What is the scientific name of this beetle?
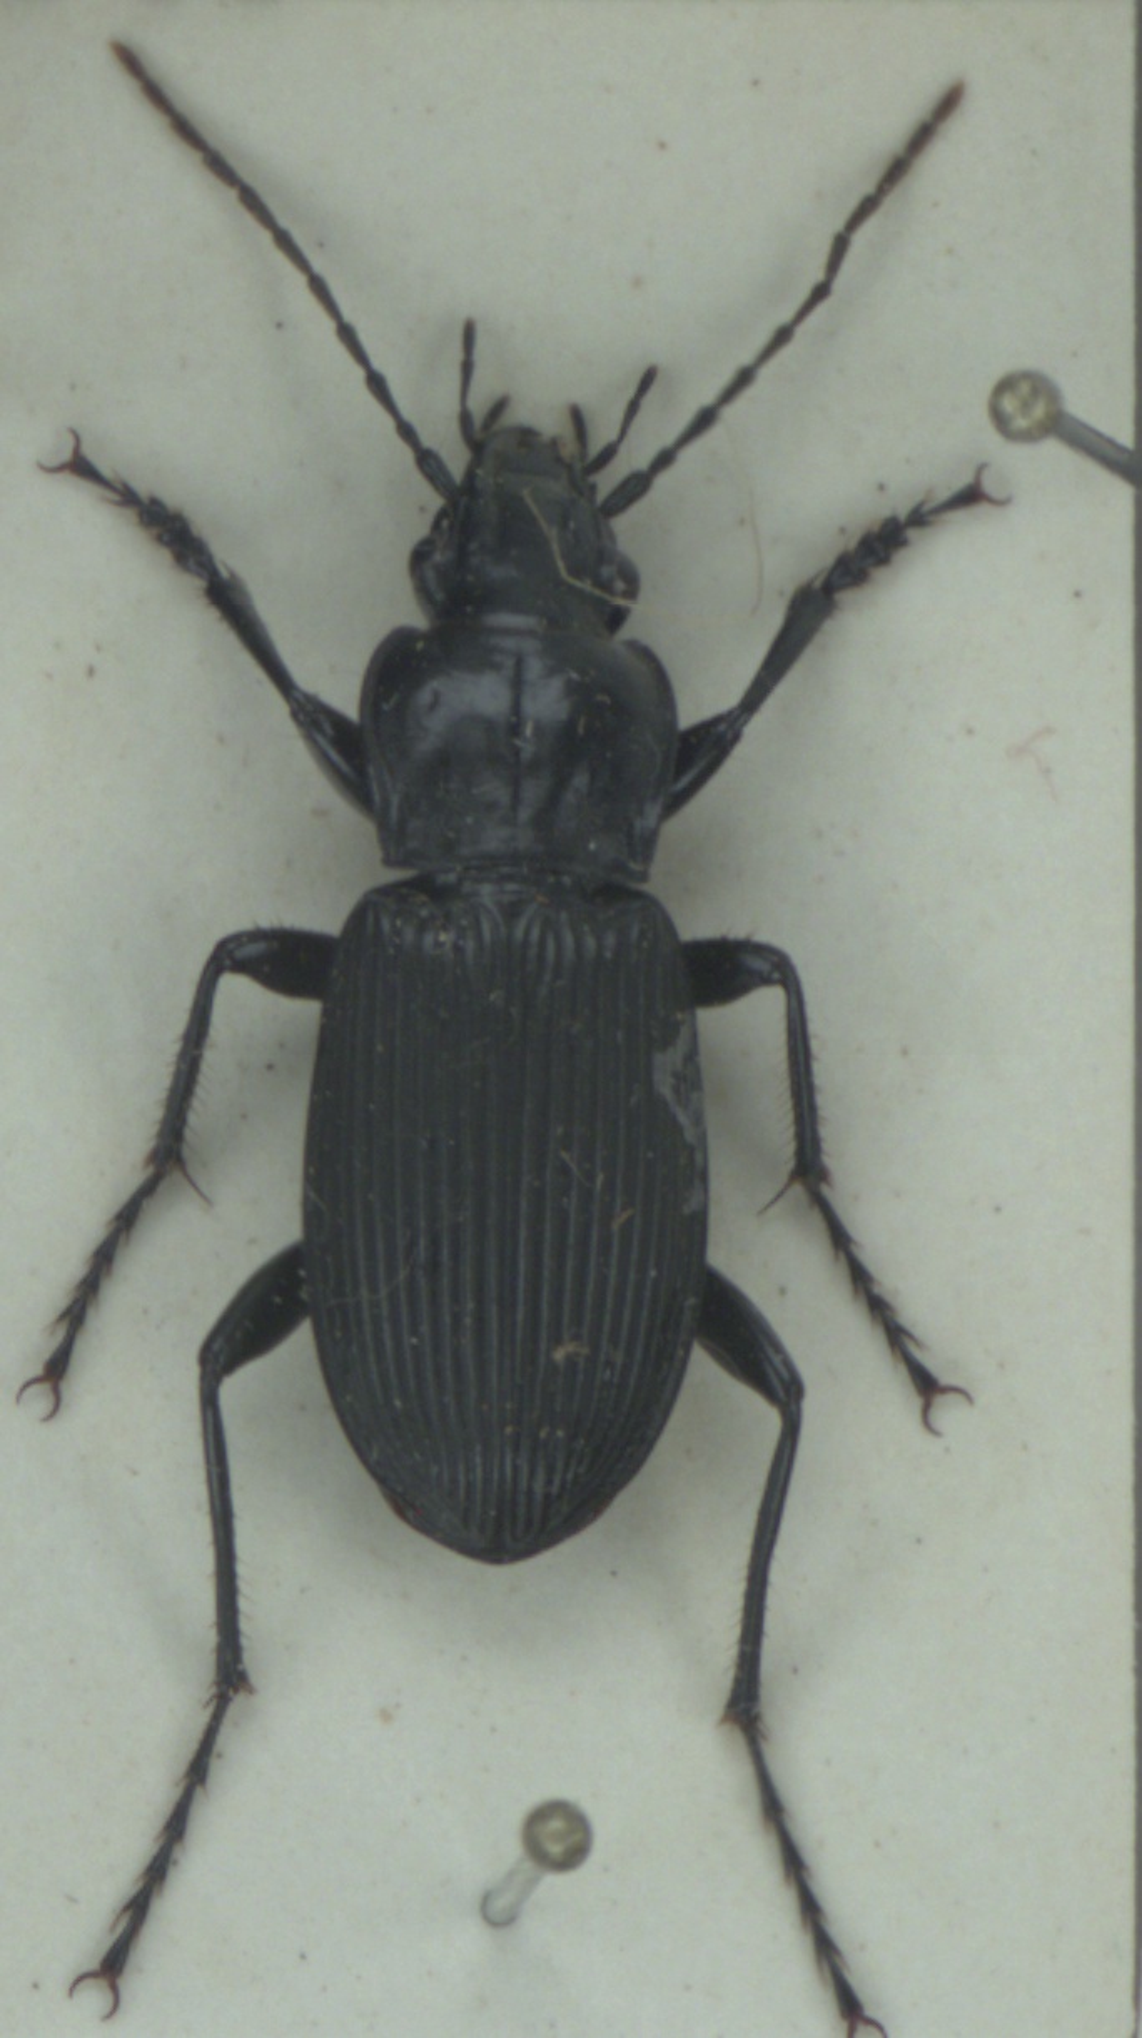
Pterostichus niger
